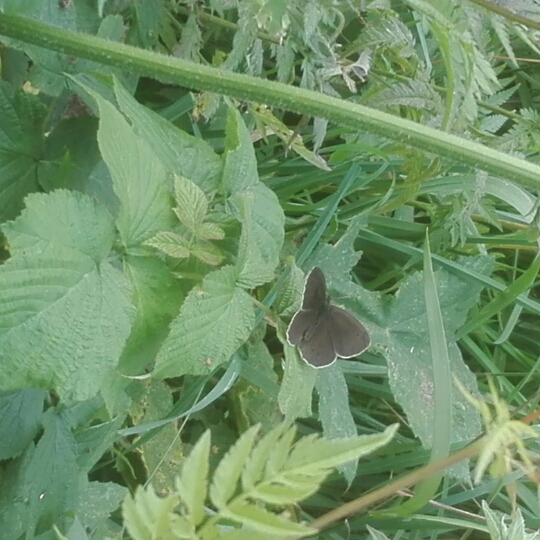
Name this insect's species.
Aphantopus hyperantus
